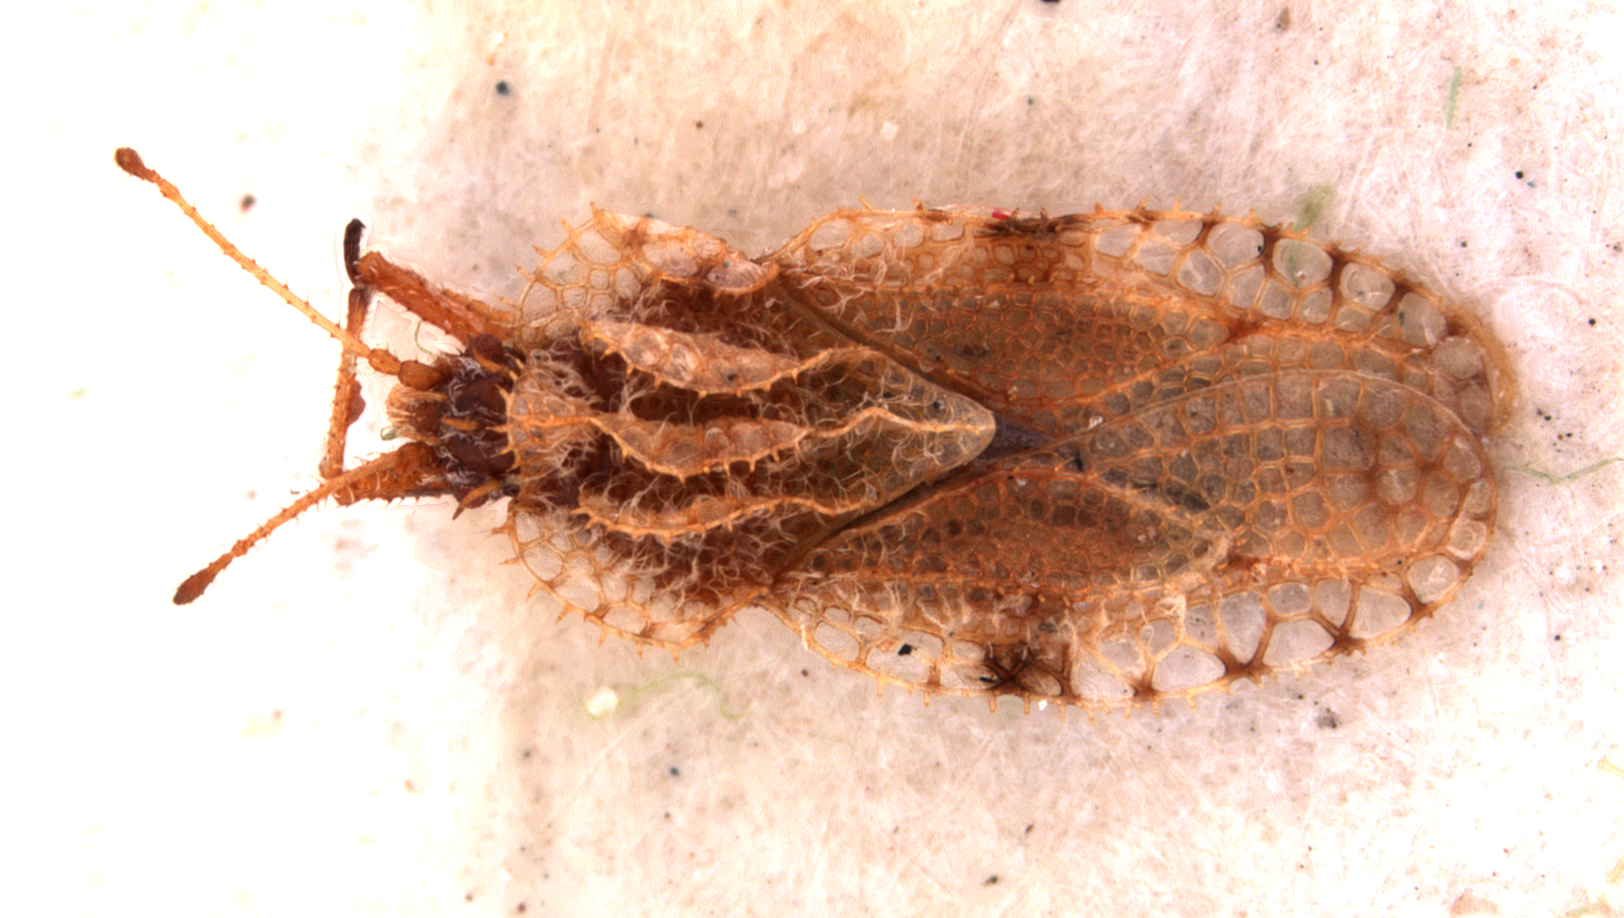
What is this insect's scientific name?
Lasiacantha discordis
